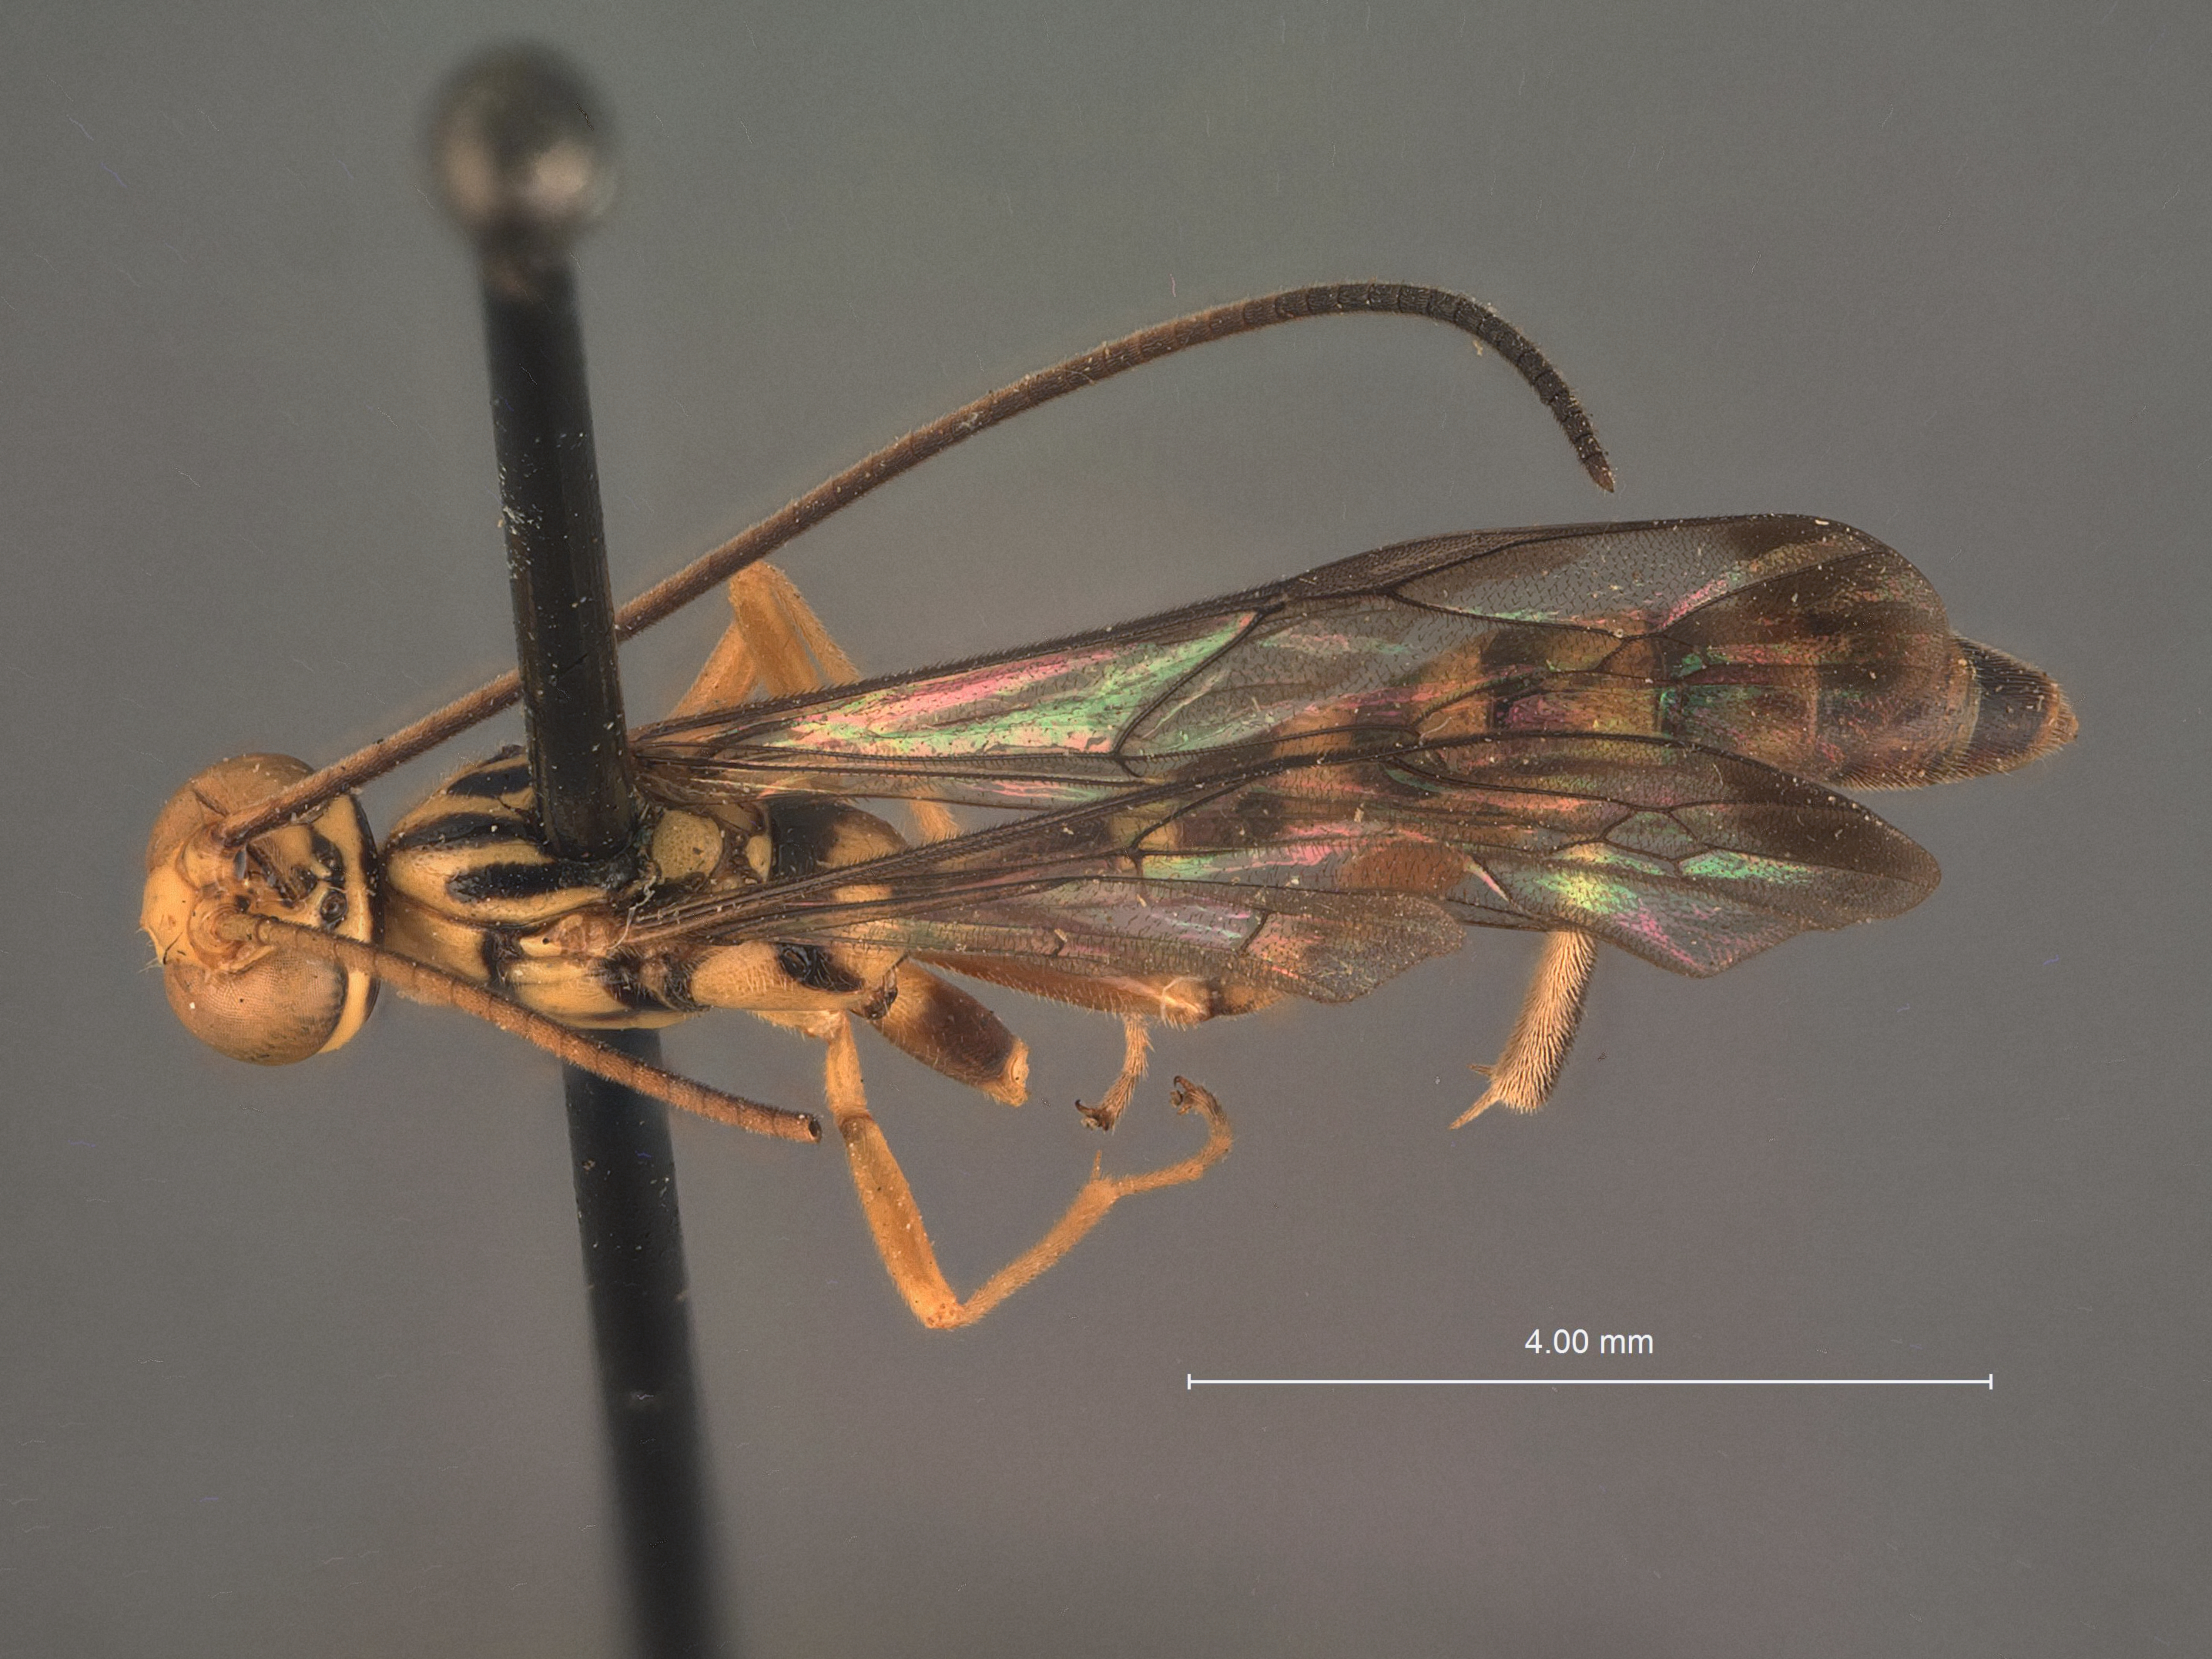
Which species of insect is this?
Labena trilineata
